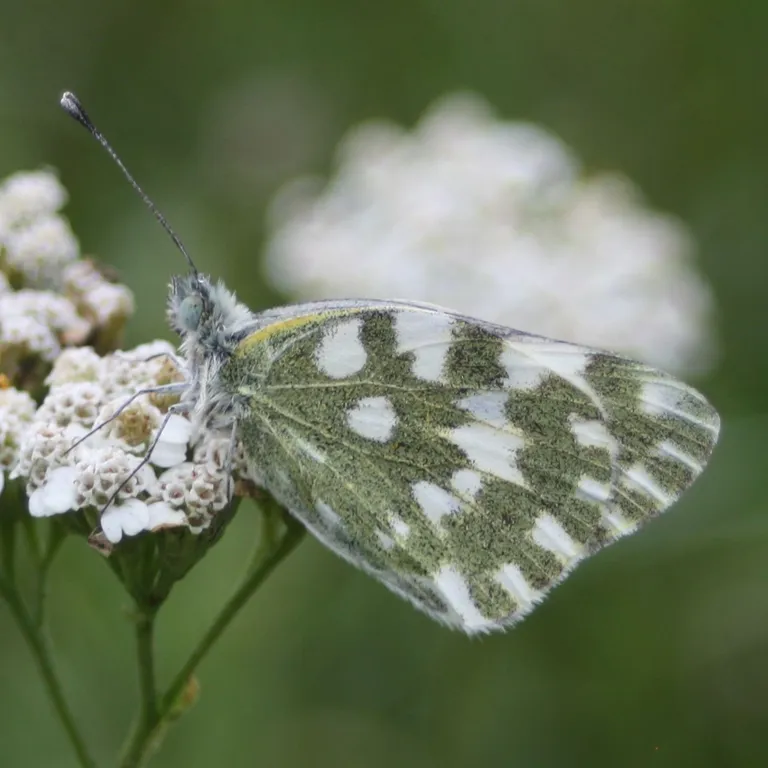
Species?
Pontia edusa
